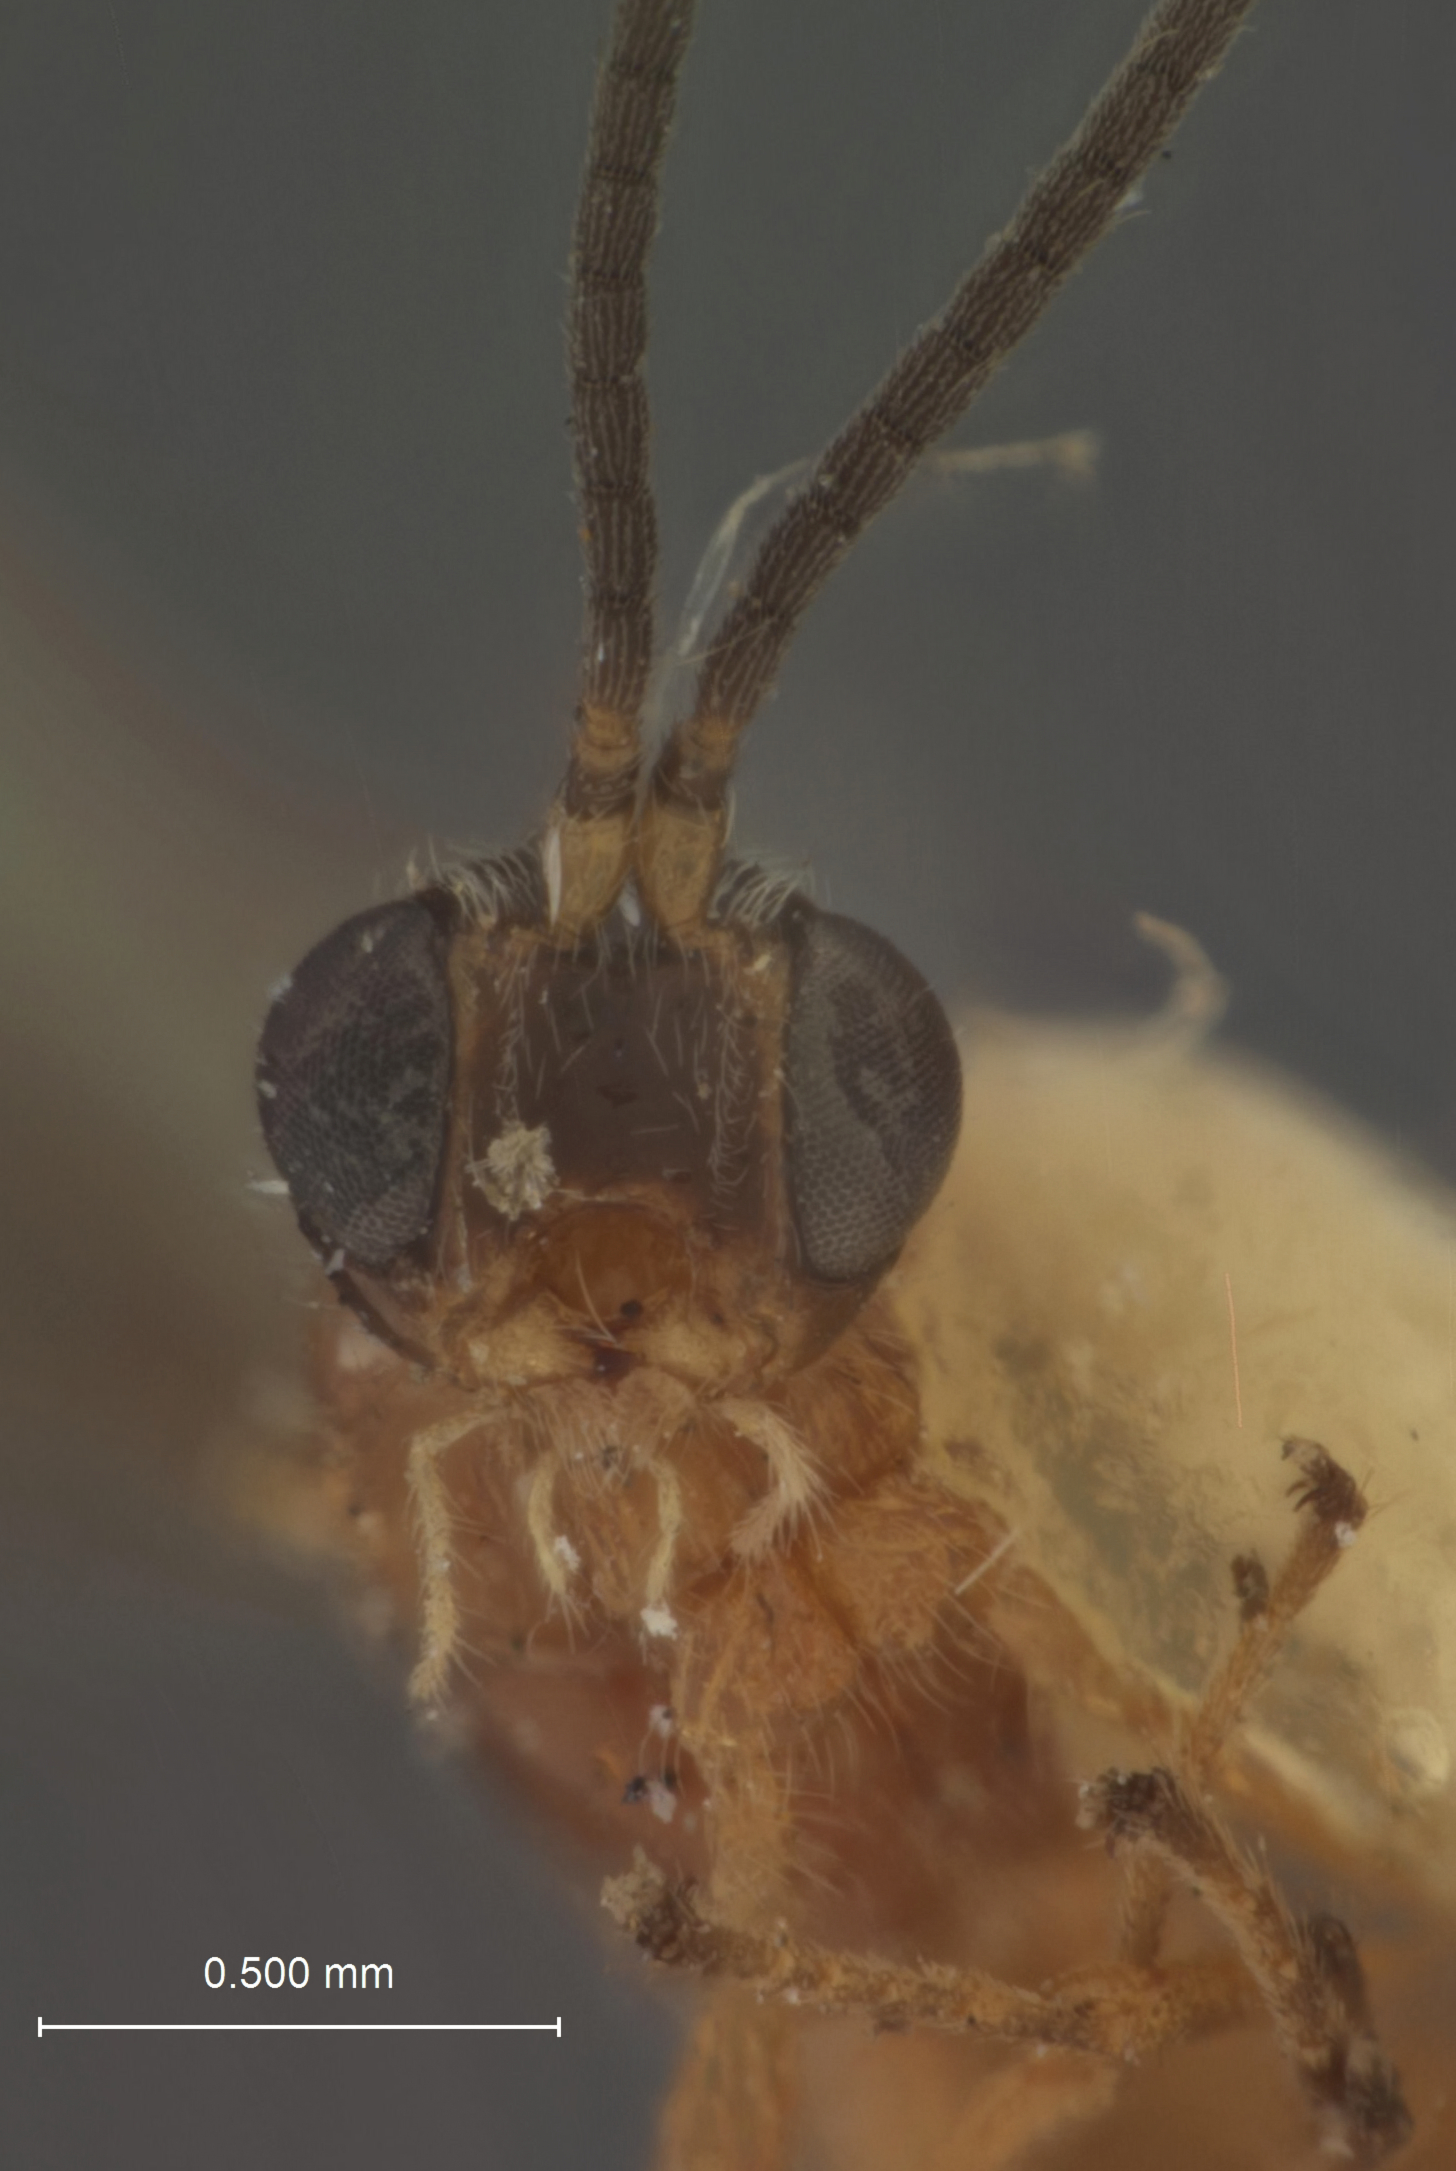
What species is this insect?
Microbracon konkapoti
